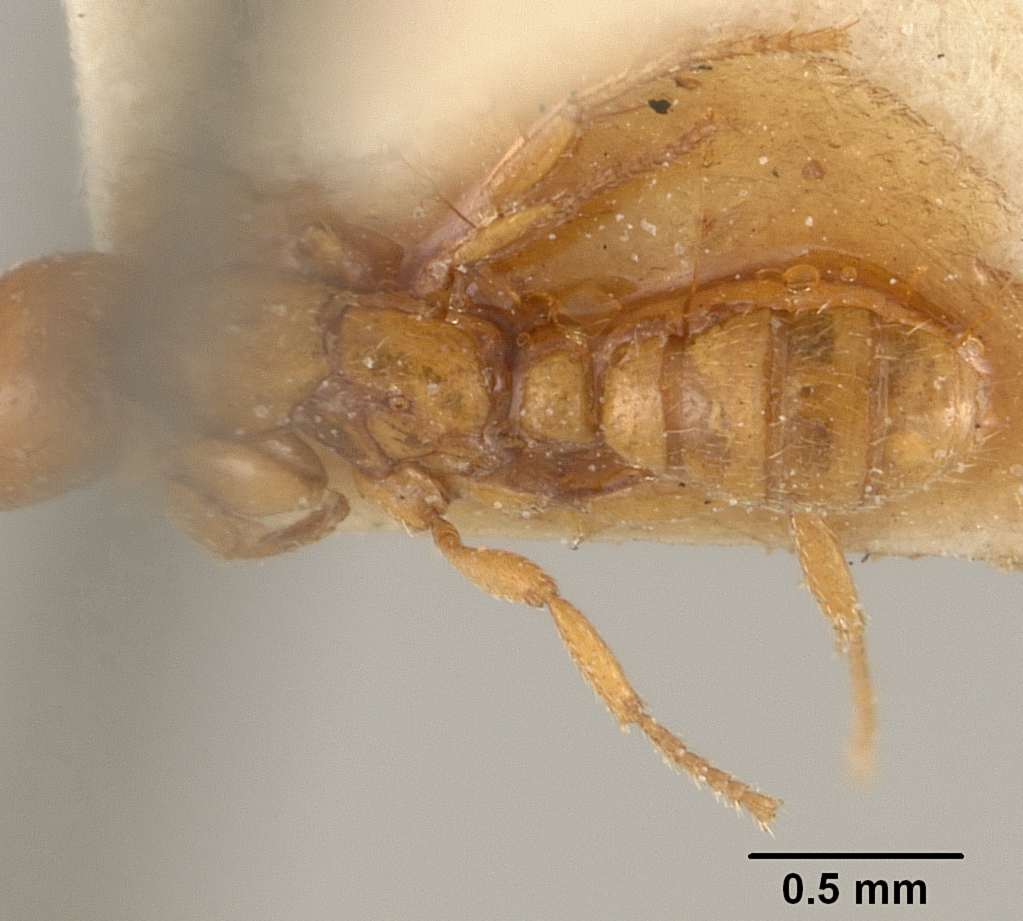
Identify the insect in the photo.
Dorylus brevipennis
